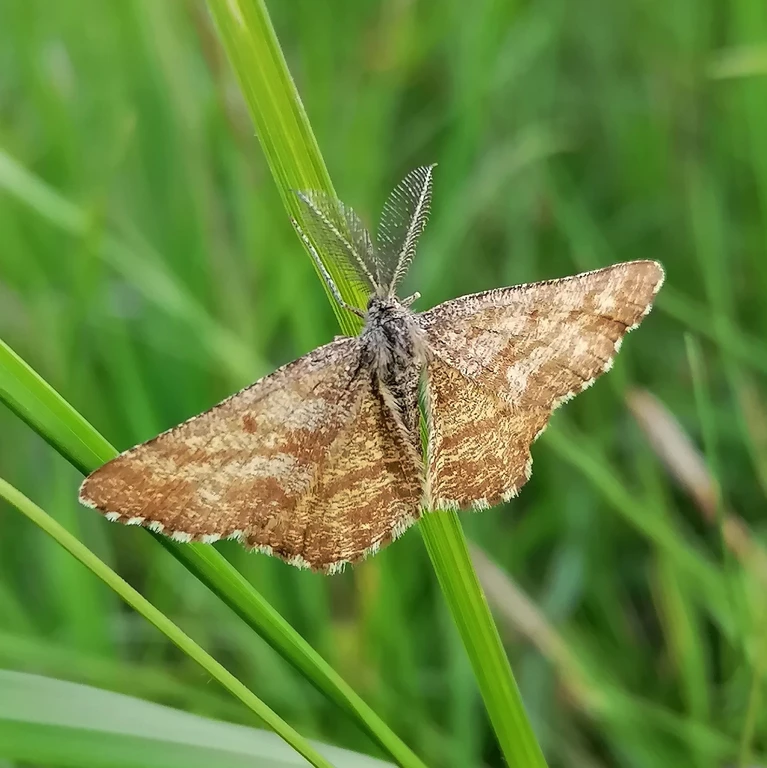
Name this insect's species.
Ematurga atomaria
